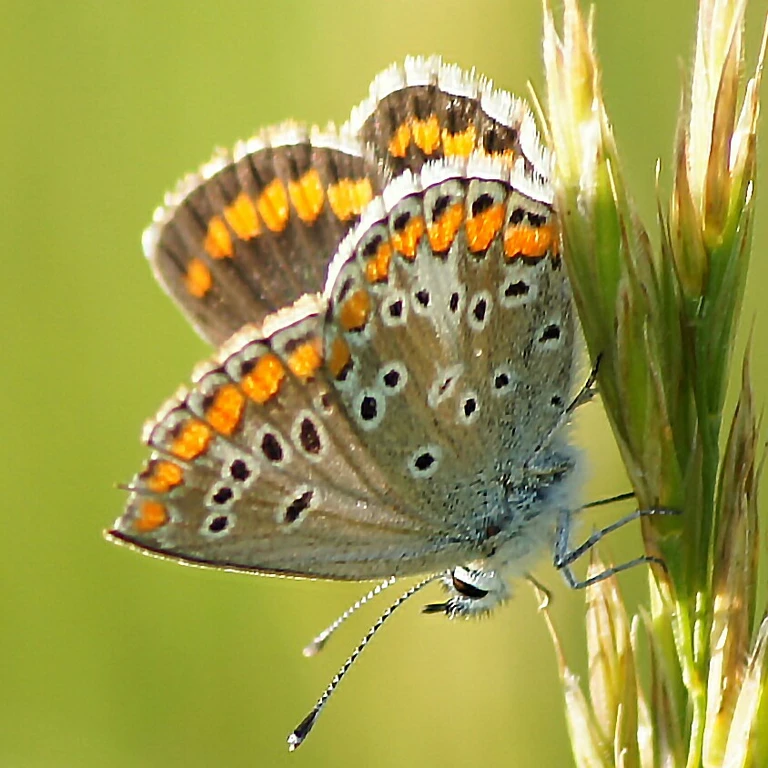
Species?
Aricia agestis/artaxerxes
